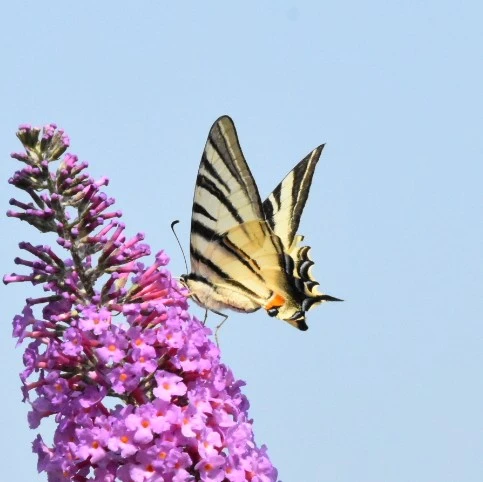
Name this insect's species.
Iphiclides podalirius
